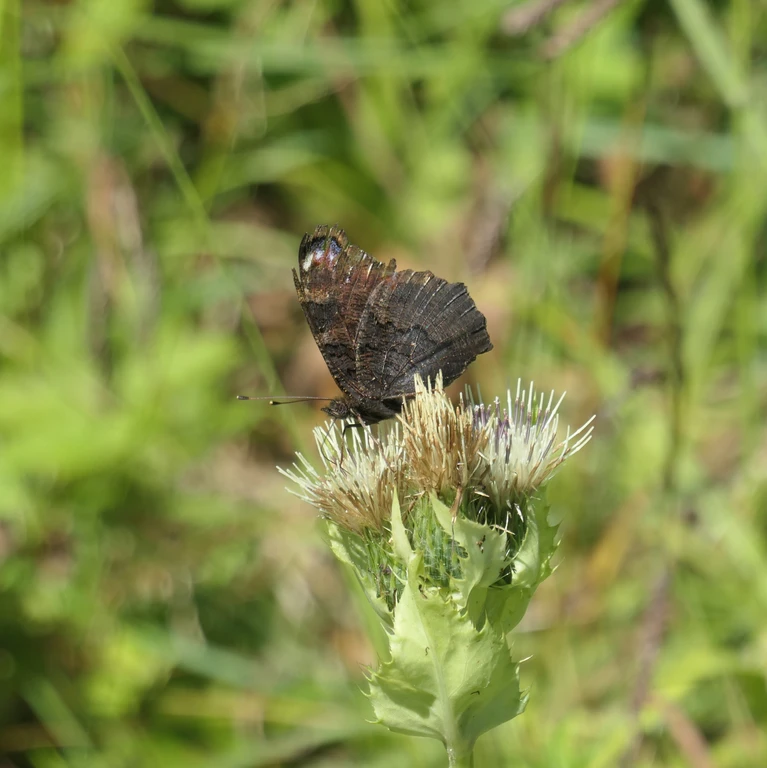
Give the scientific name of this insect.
Aglais io
